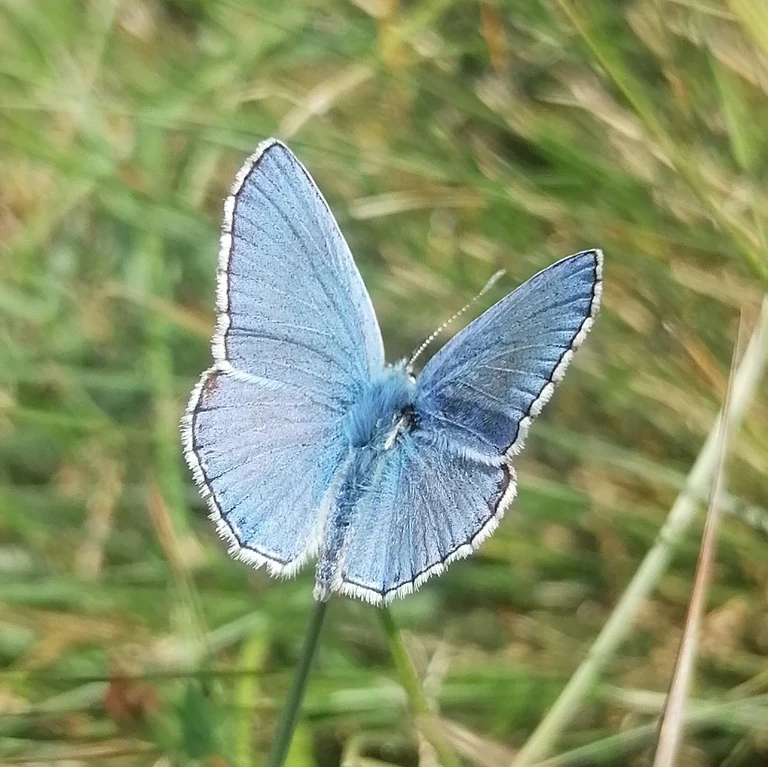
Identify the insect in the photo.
Lysandra bellargus
